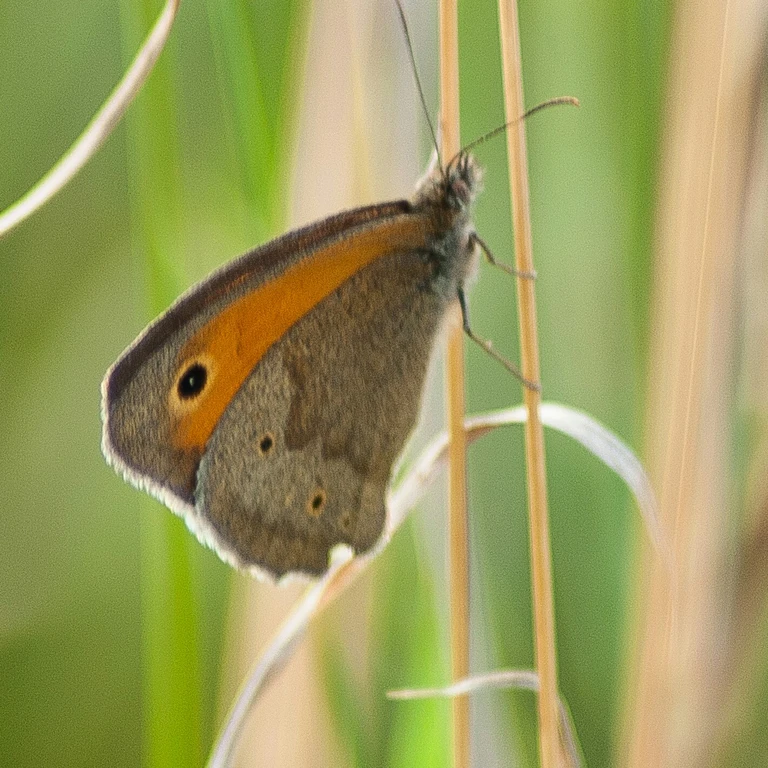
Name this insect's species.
Maniola jurtina
